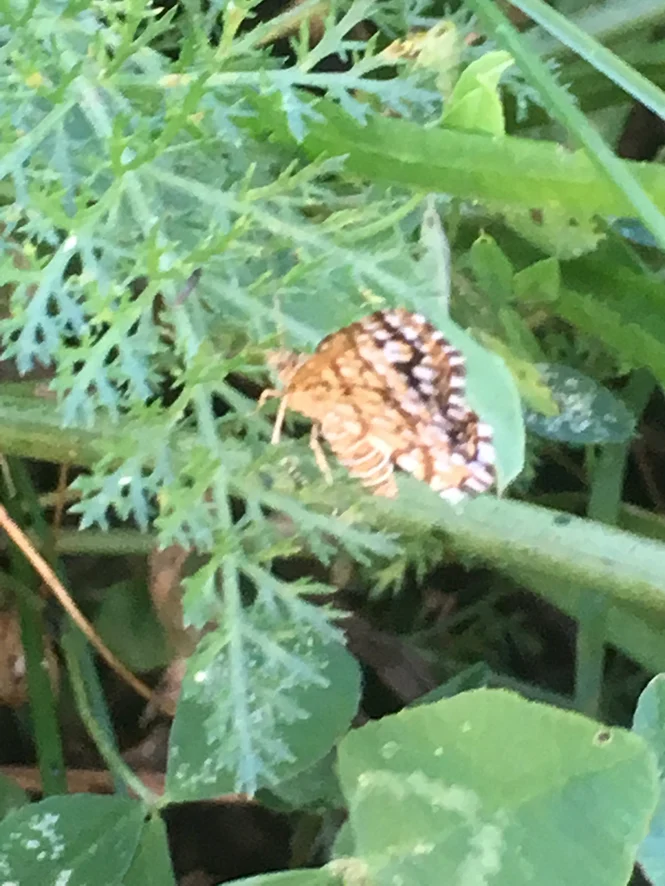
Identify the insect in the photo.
Chiasmia clathrata
